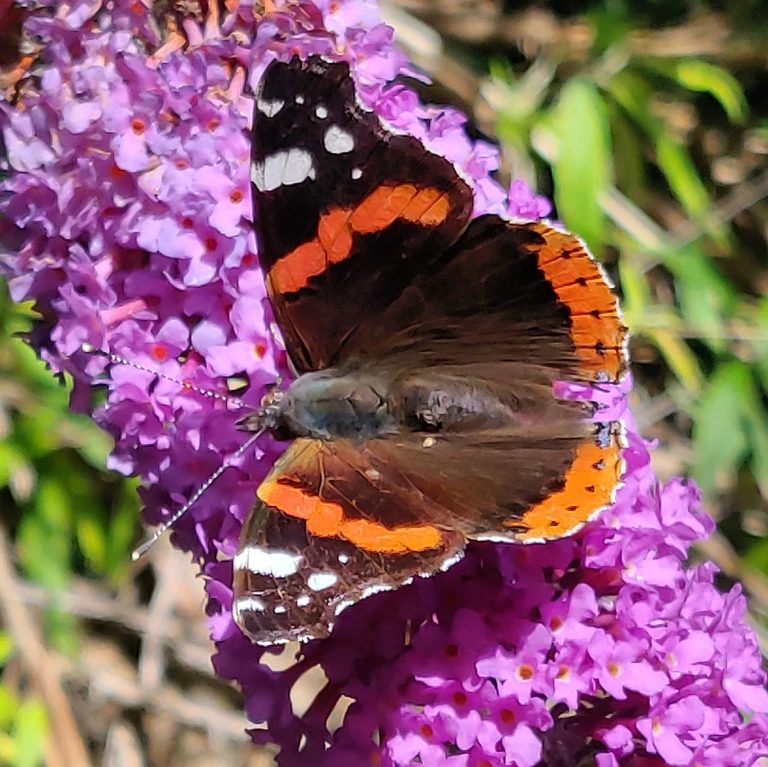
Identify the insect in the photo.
Vanessa atalanta
